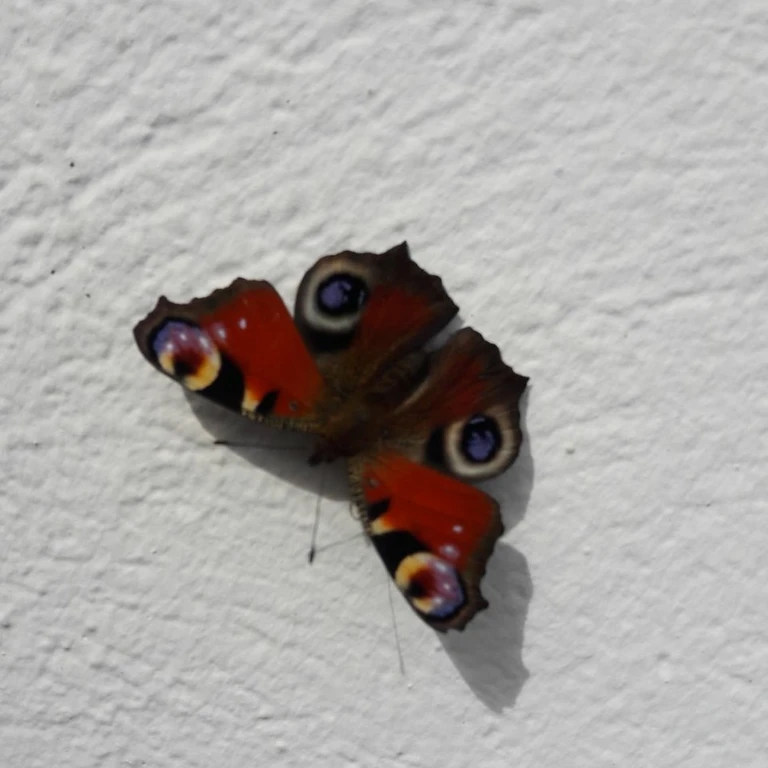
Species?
Aglais io
